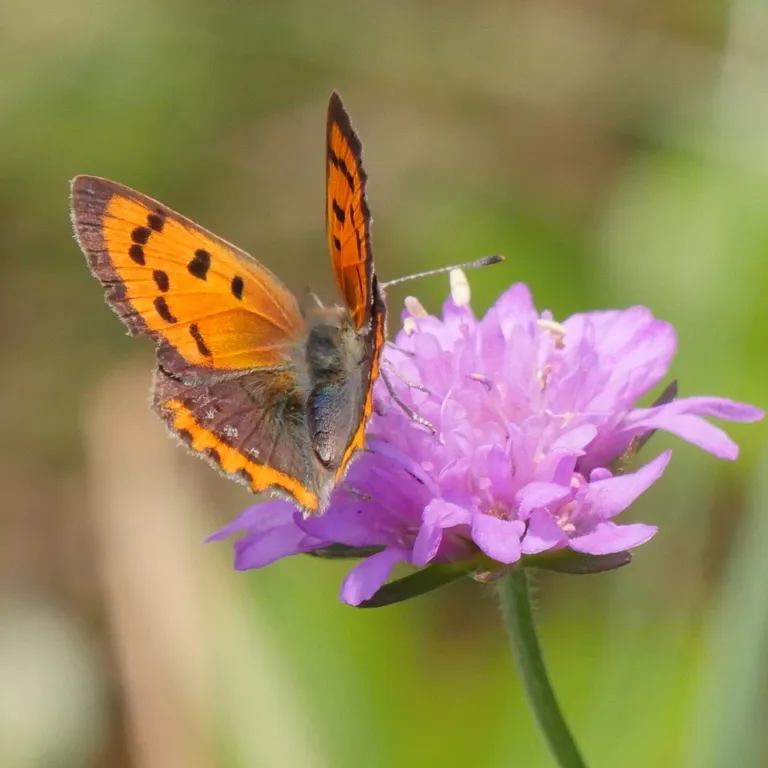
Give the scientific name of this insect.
Lycaena phlaeas
